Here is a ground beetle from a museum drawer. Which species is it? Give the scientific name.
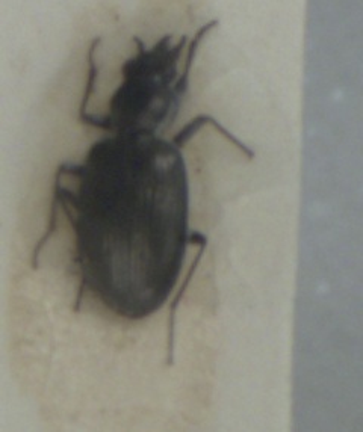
Bembidion punctulatum
